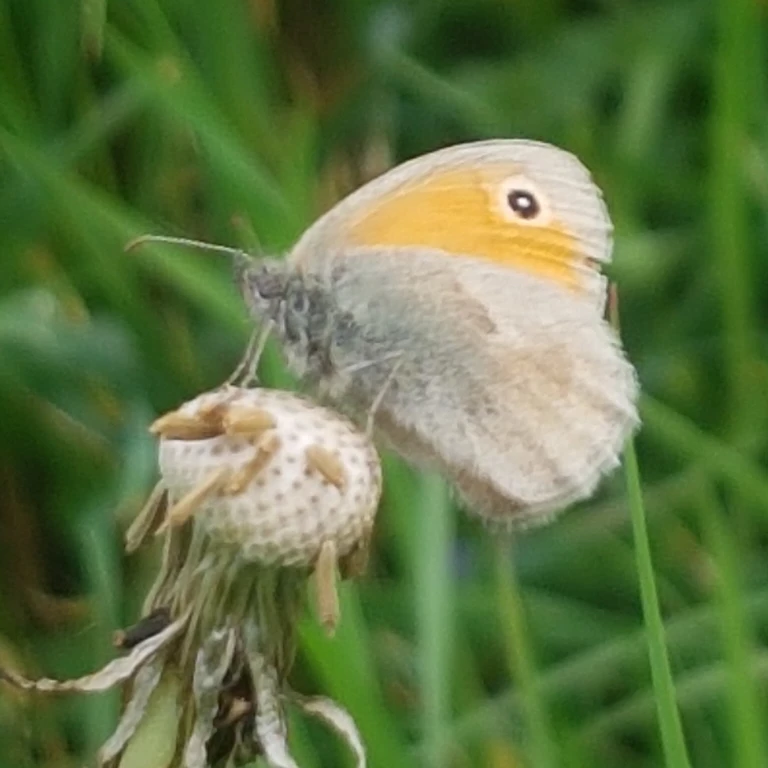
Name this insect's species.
Coenonympha pamphilus
